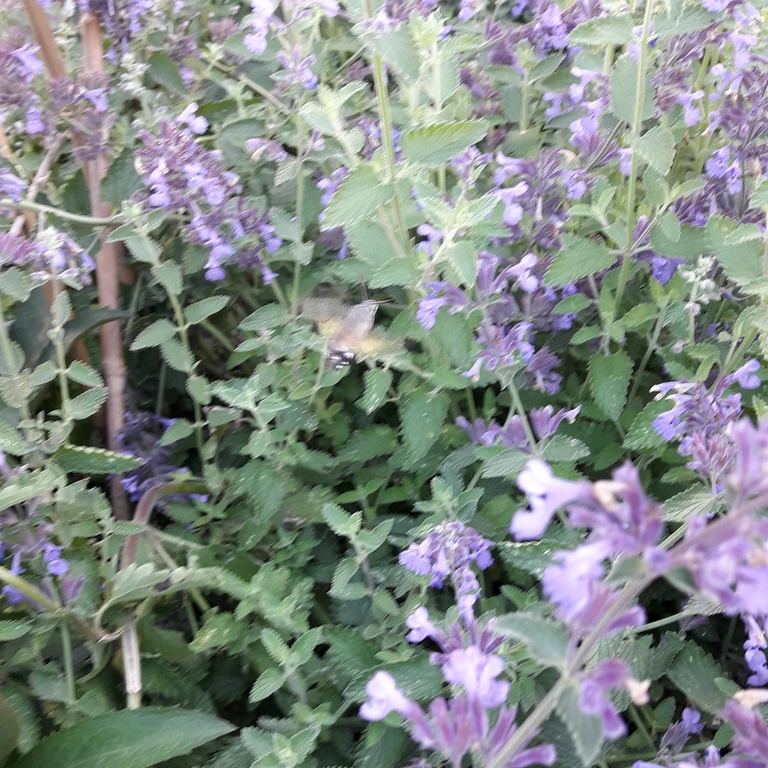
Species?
Macroglossum stellatarum
